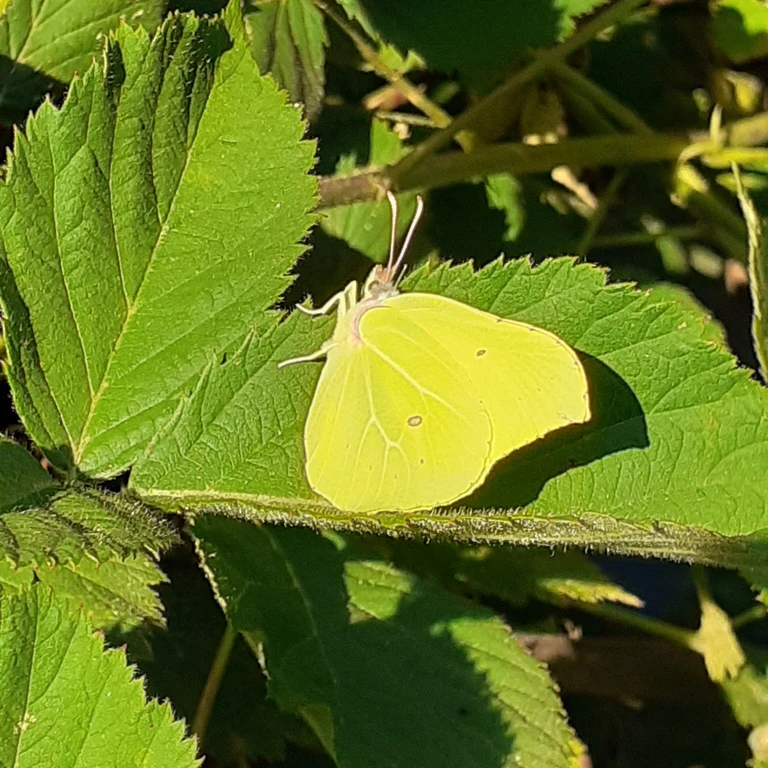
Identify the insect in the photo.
Gonepteryx rhamni
